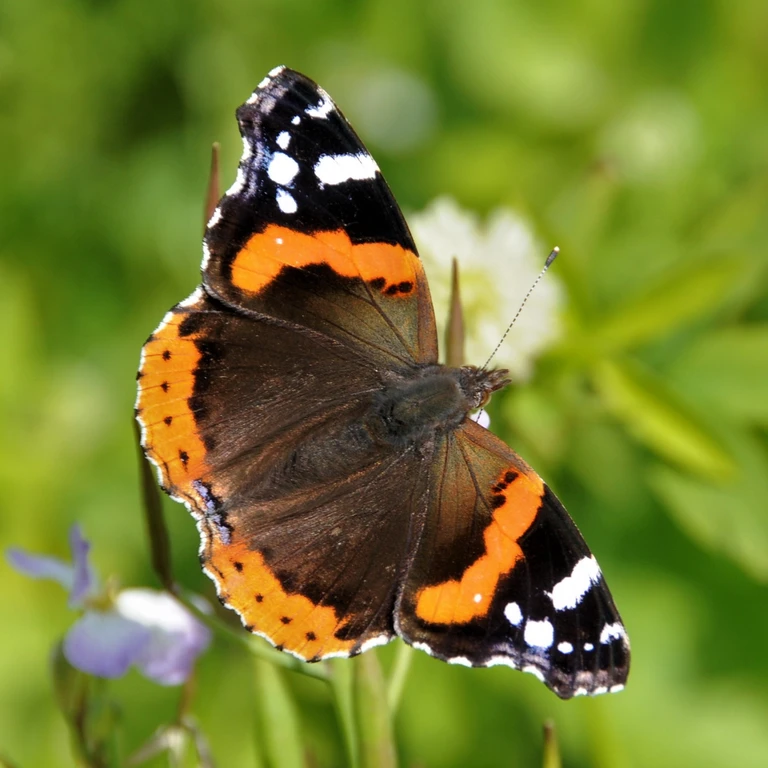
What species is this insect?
Vanessa atalanta
